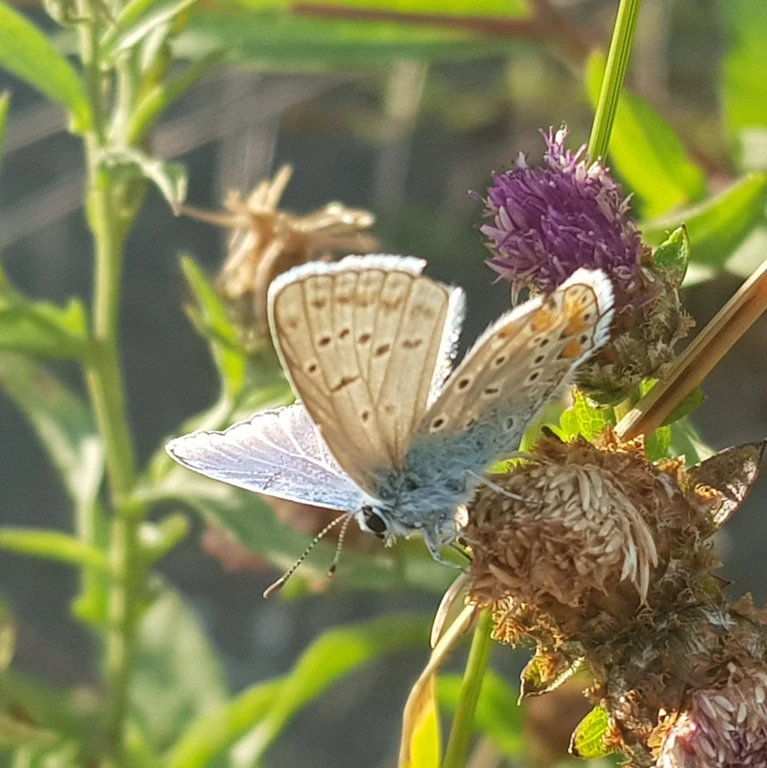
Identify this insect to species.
Polyommatus icarus
